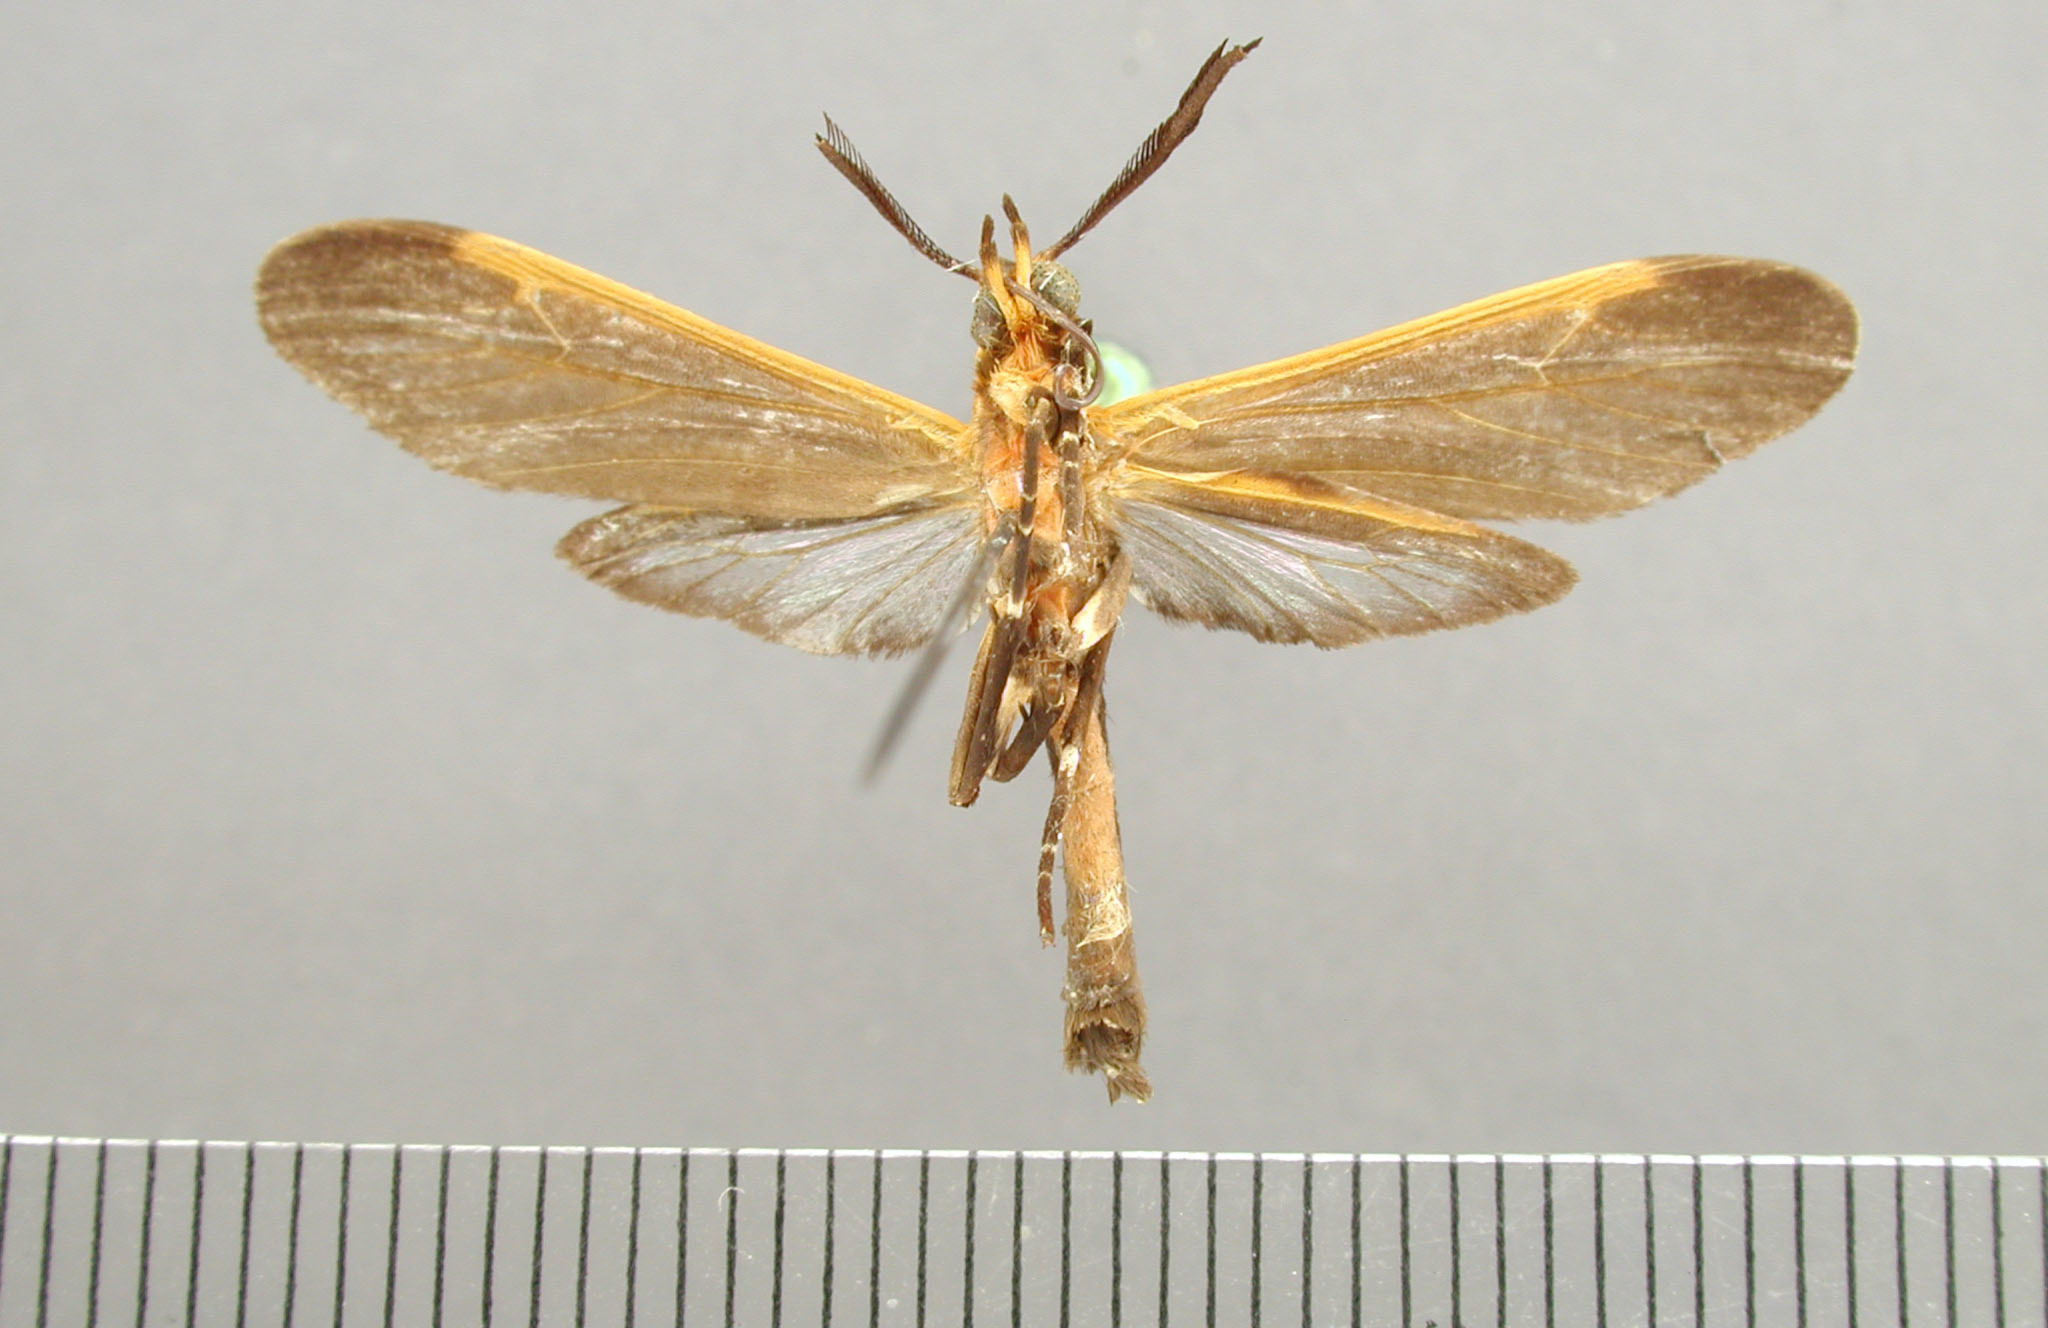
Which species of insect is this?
Correbia fulvescens
